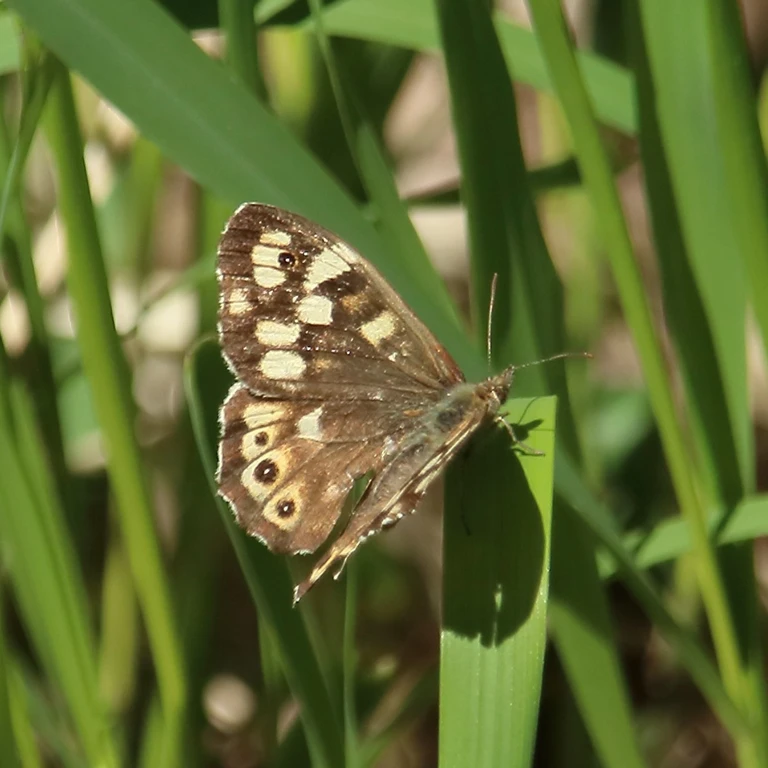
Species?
Pararge aegeria
